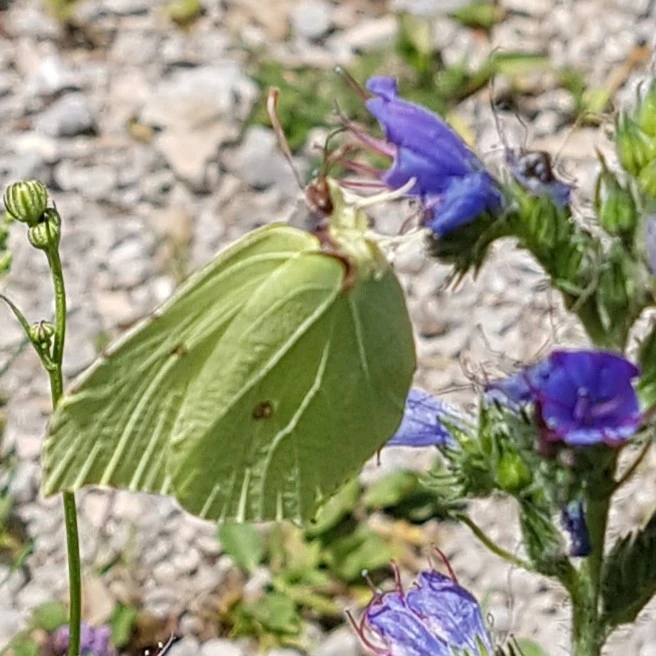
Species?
Gonepteryx rhamni
